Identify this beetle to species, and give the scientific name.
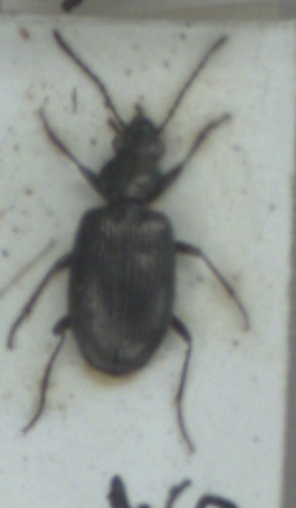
Bembidion punctulatum
